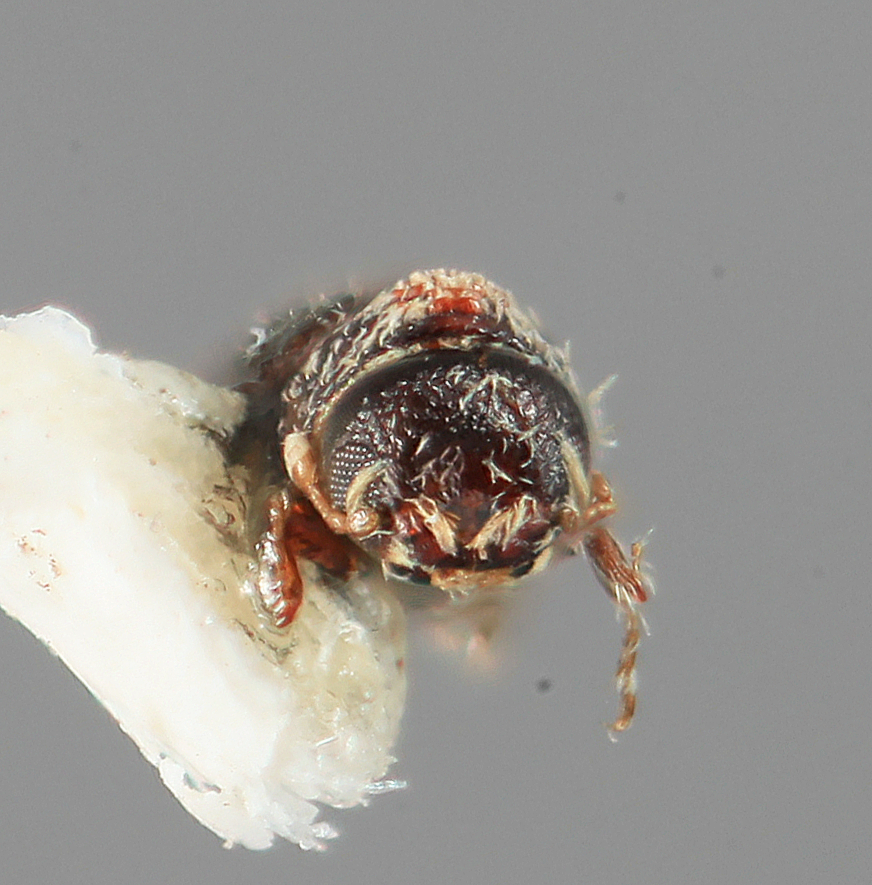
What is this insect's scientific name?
Pseudothysanoes concentralis
